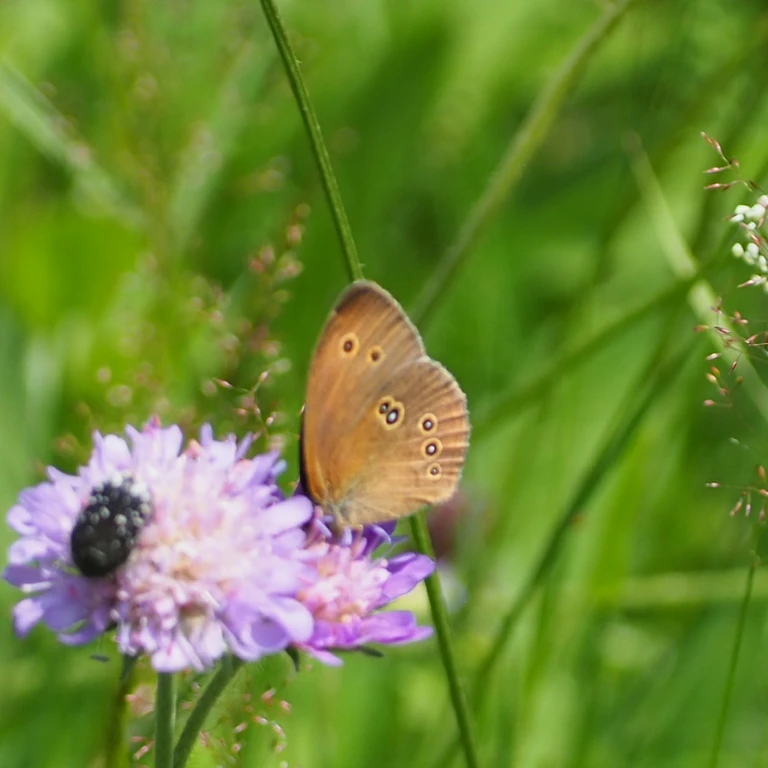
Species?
Aphantopus hyperantus
